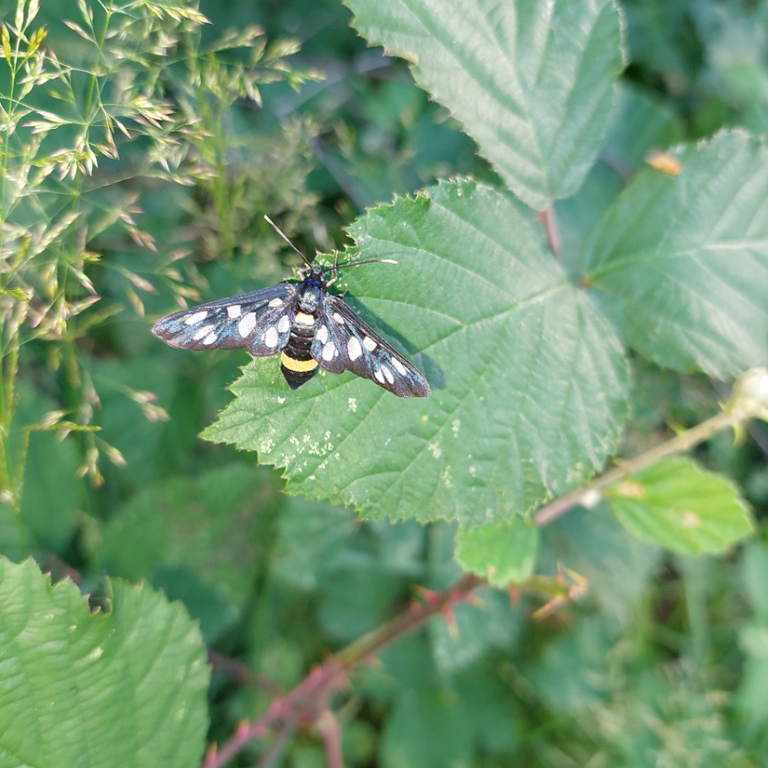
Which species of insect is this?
Amata phegea
